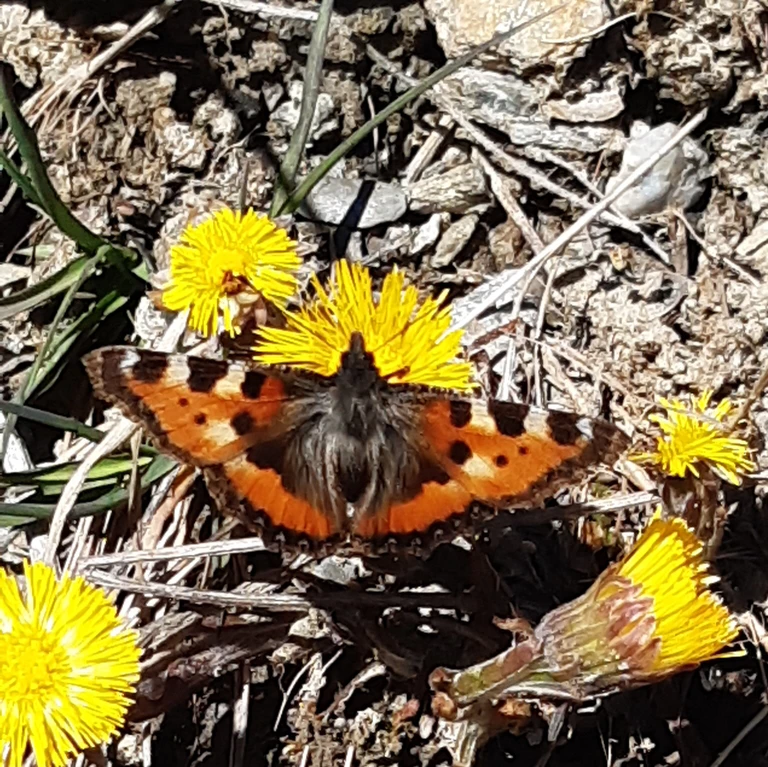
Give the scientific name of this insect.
Aglais urticae
